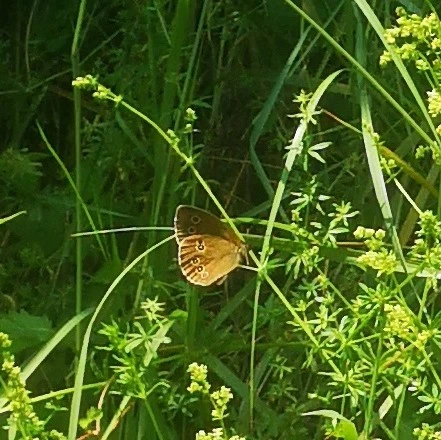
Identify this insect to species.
Aphantopus hyperantus
